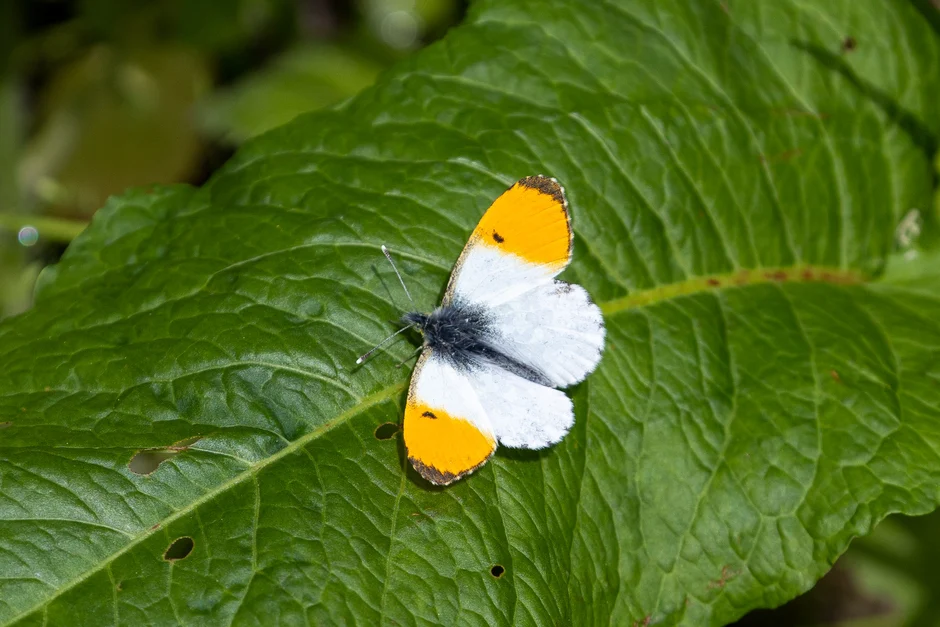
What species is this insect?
Anthocharis cardamines
